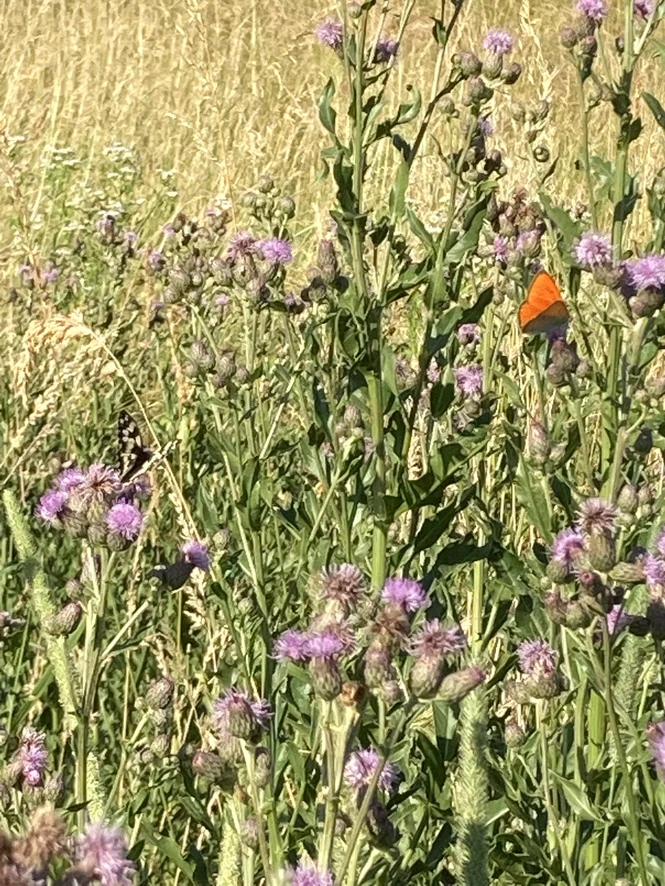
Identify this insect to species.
Lycaena dispar
